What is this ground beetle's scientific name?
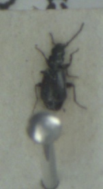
Microlestes maurus
